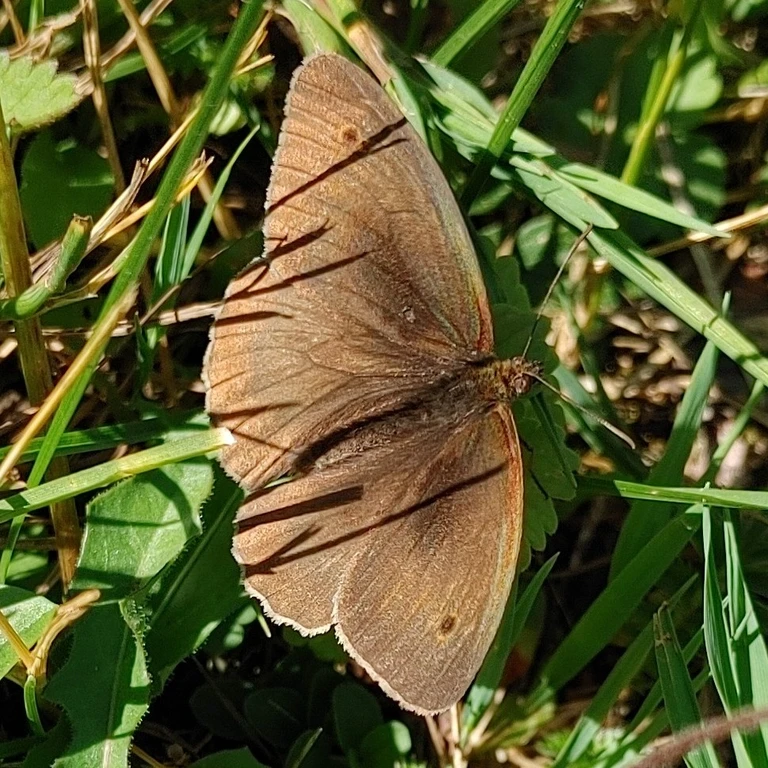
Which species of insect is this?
Maniola jurtina
